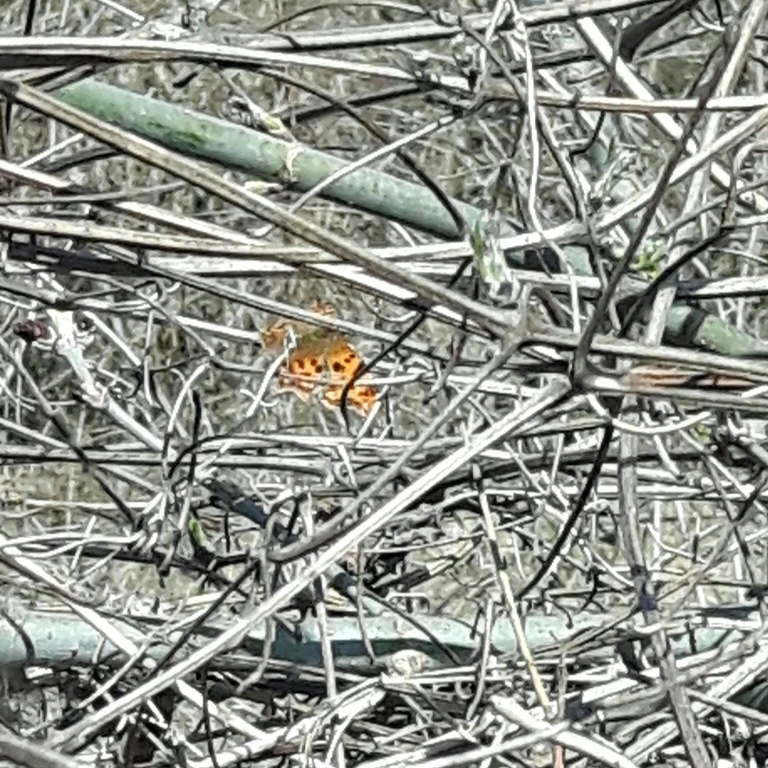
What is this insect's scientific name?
Polygonia c-album
